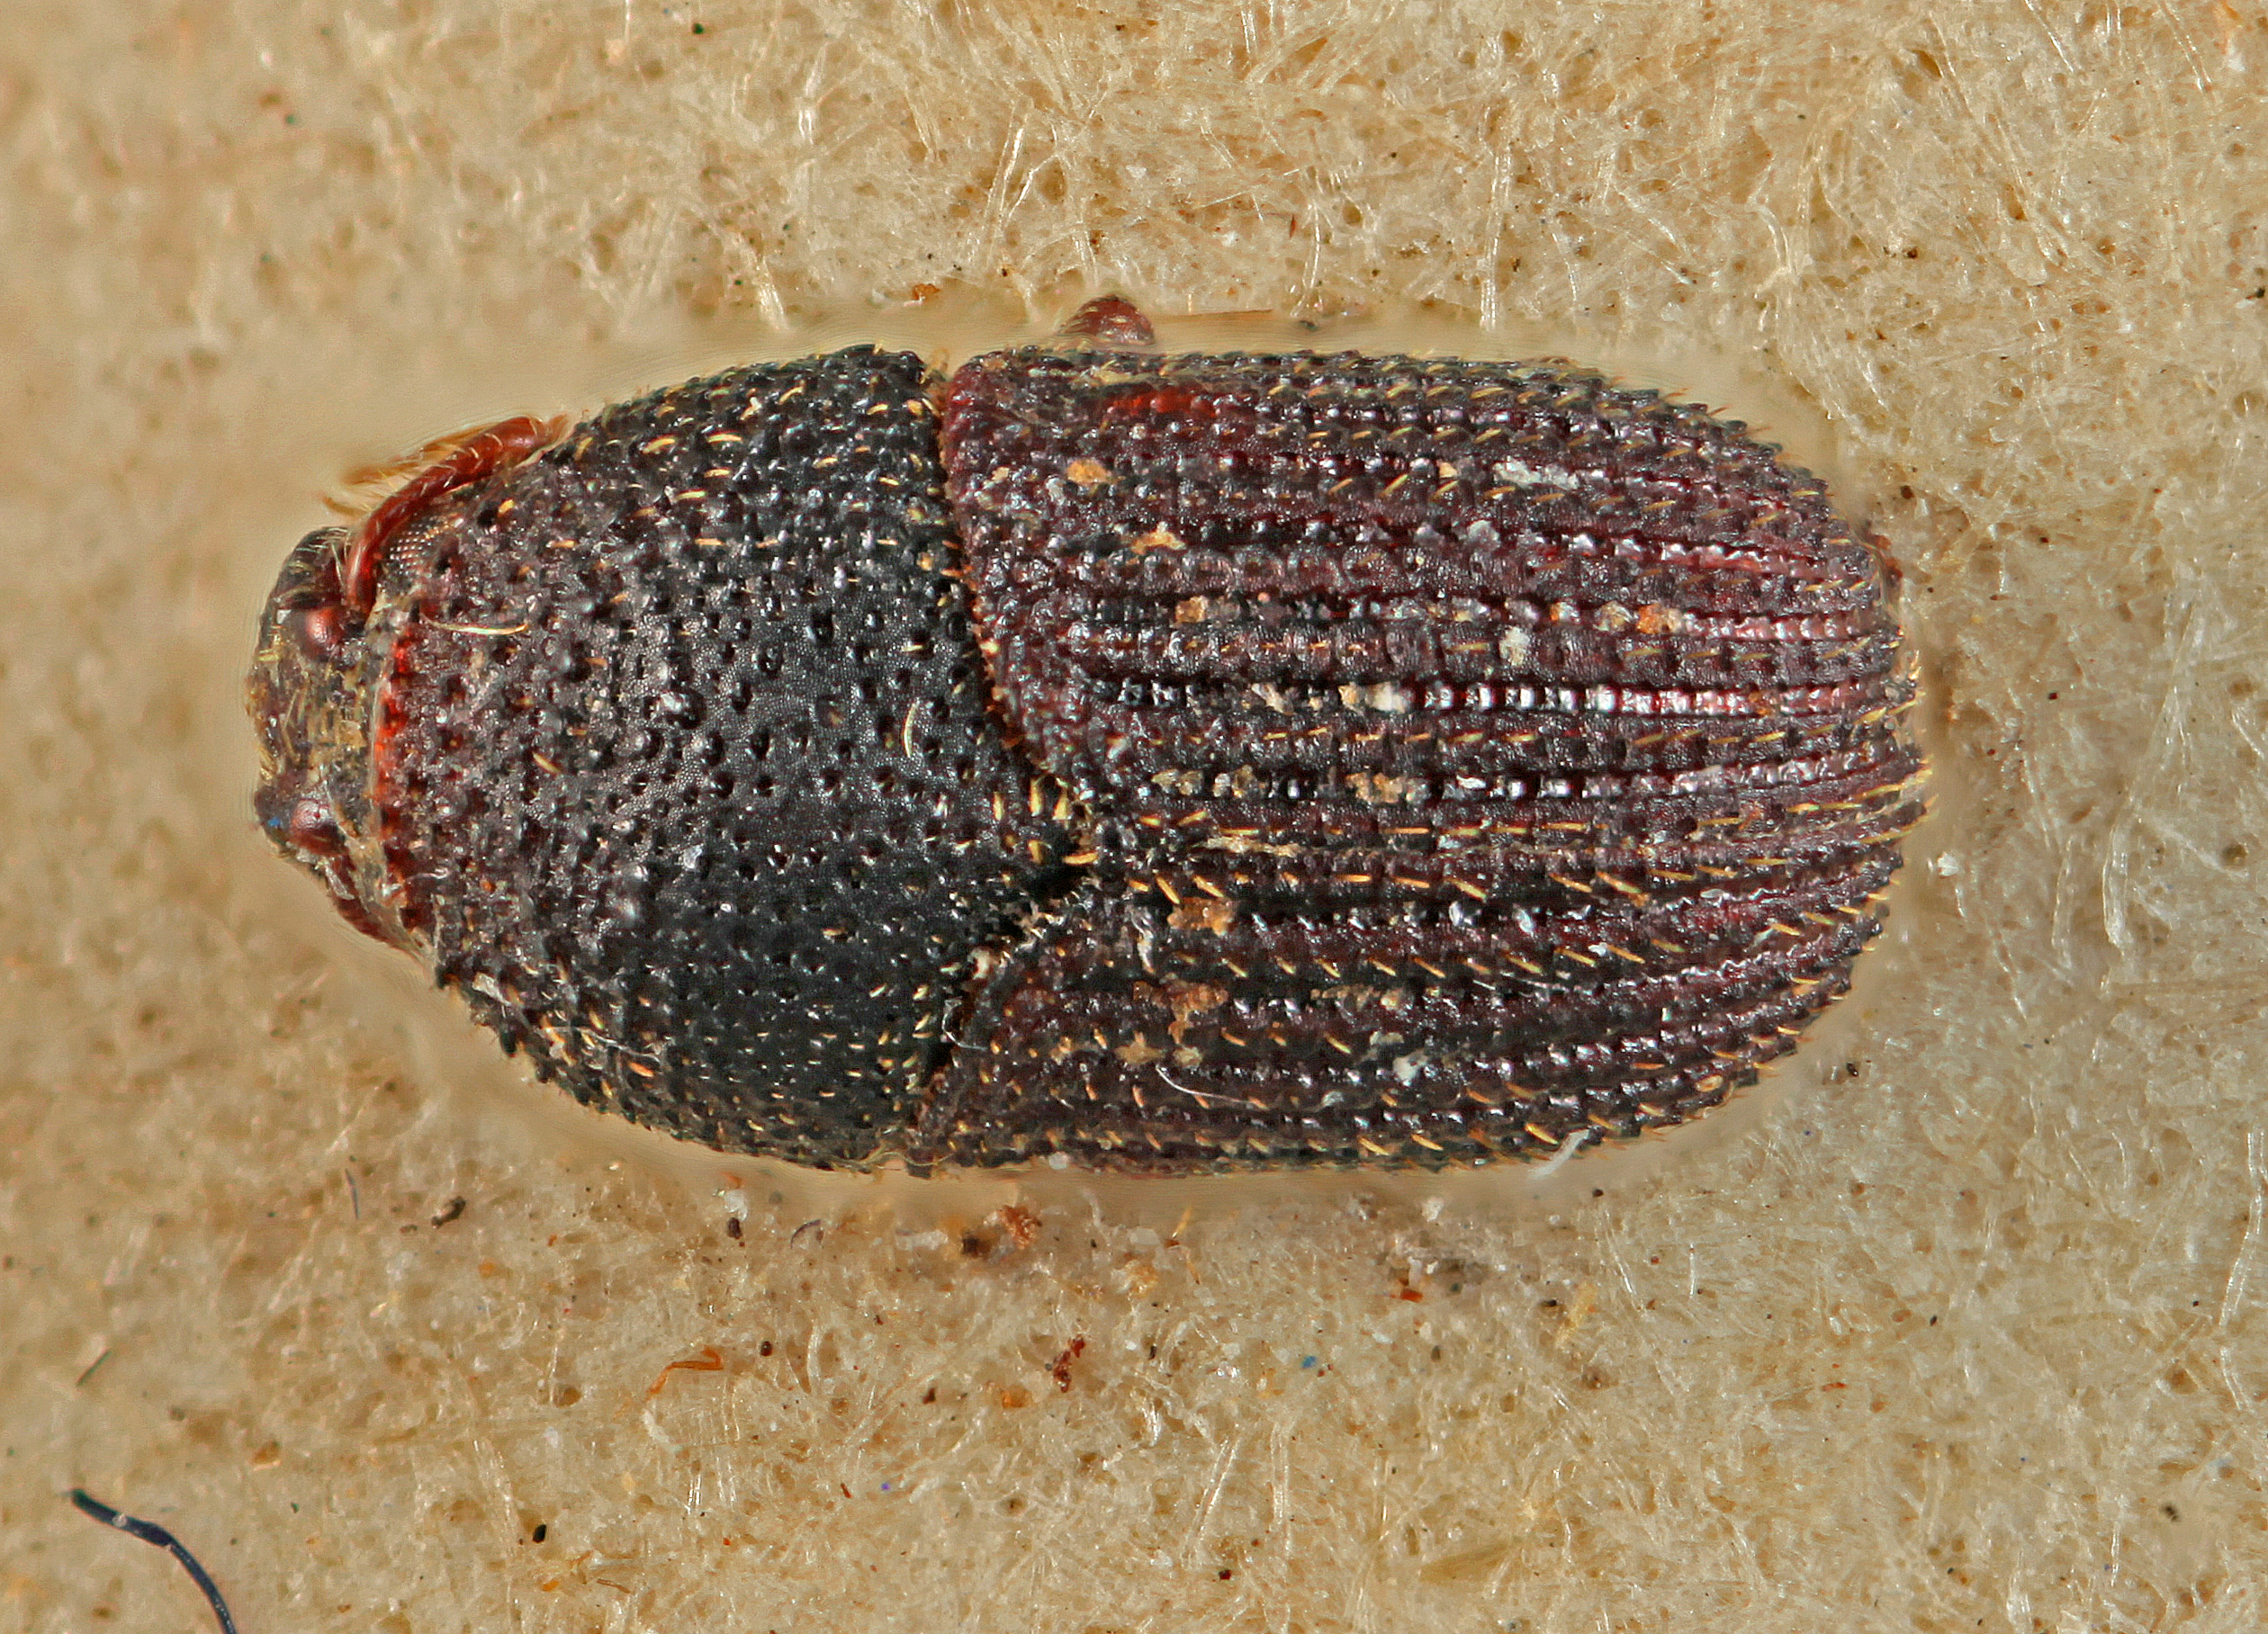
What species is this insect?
Phloeotribus opacicollis
